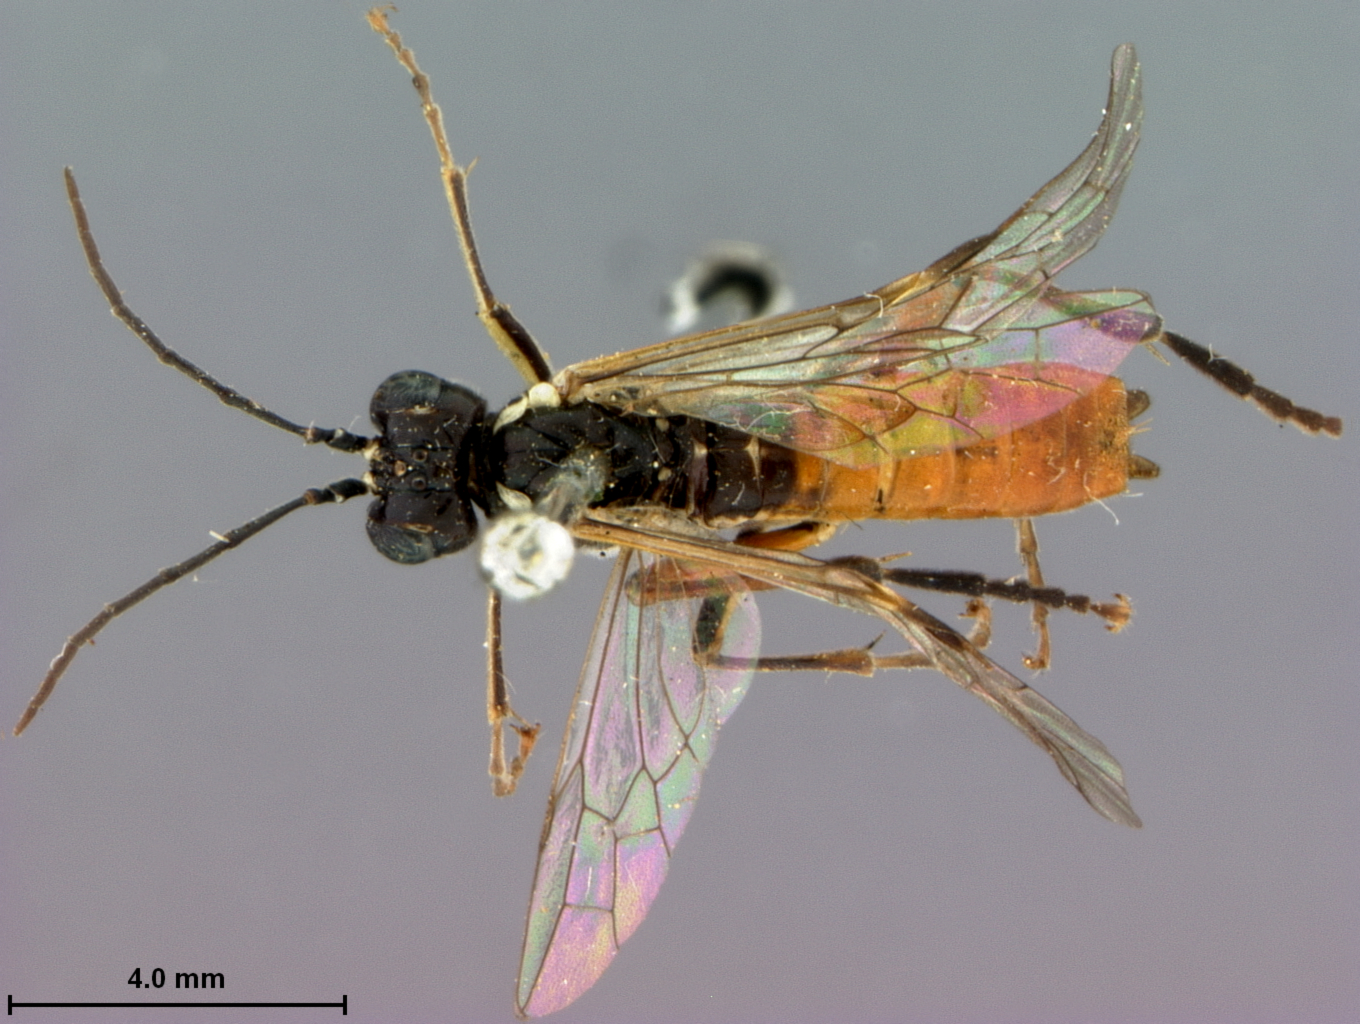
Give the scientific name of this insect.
Tenthredo hypoleuca
